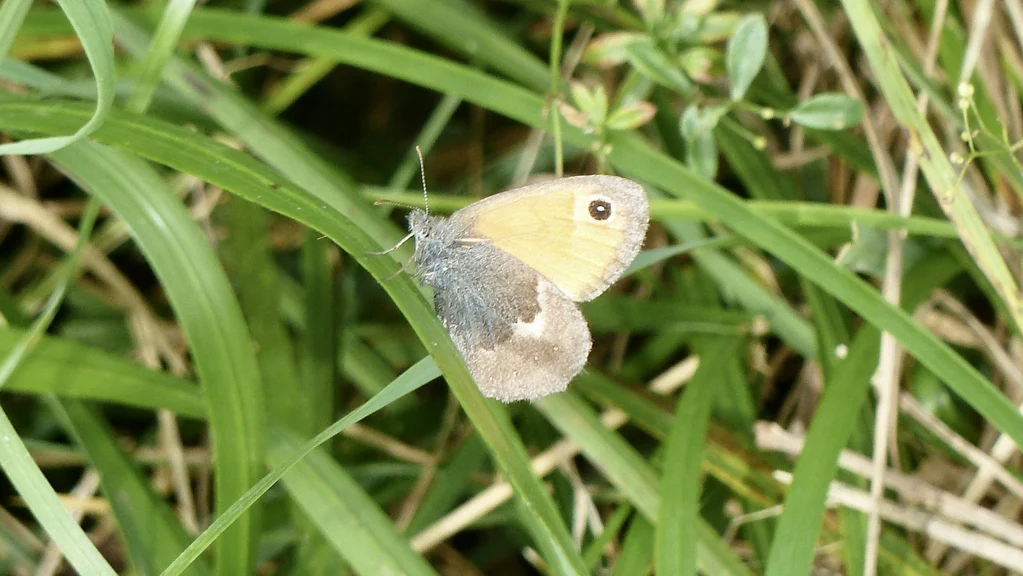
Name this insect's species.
Coenonympha pamphilus
